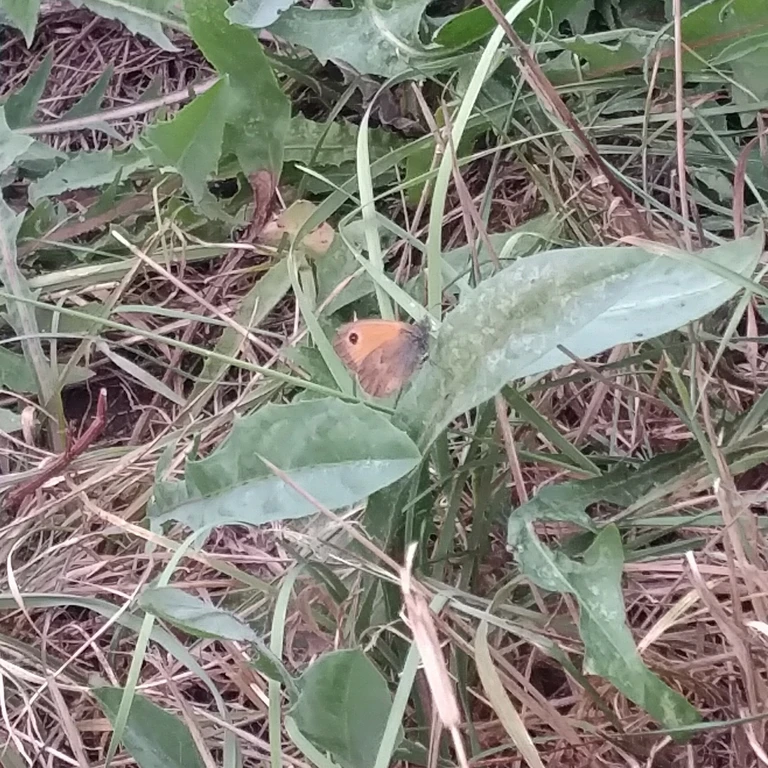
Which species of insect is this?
Coenonympha pamphilus
